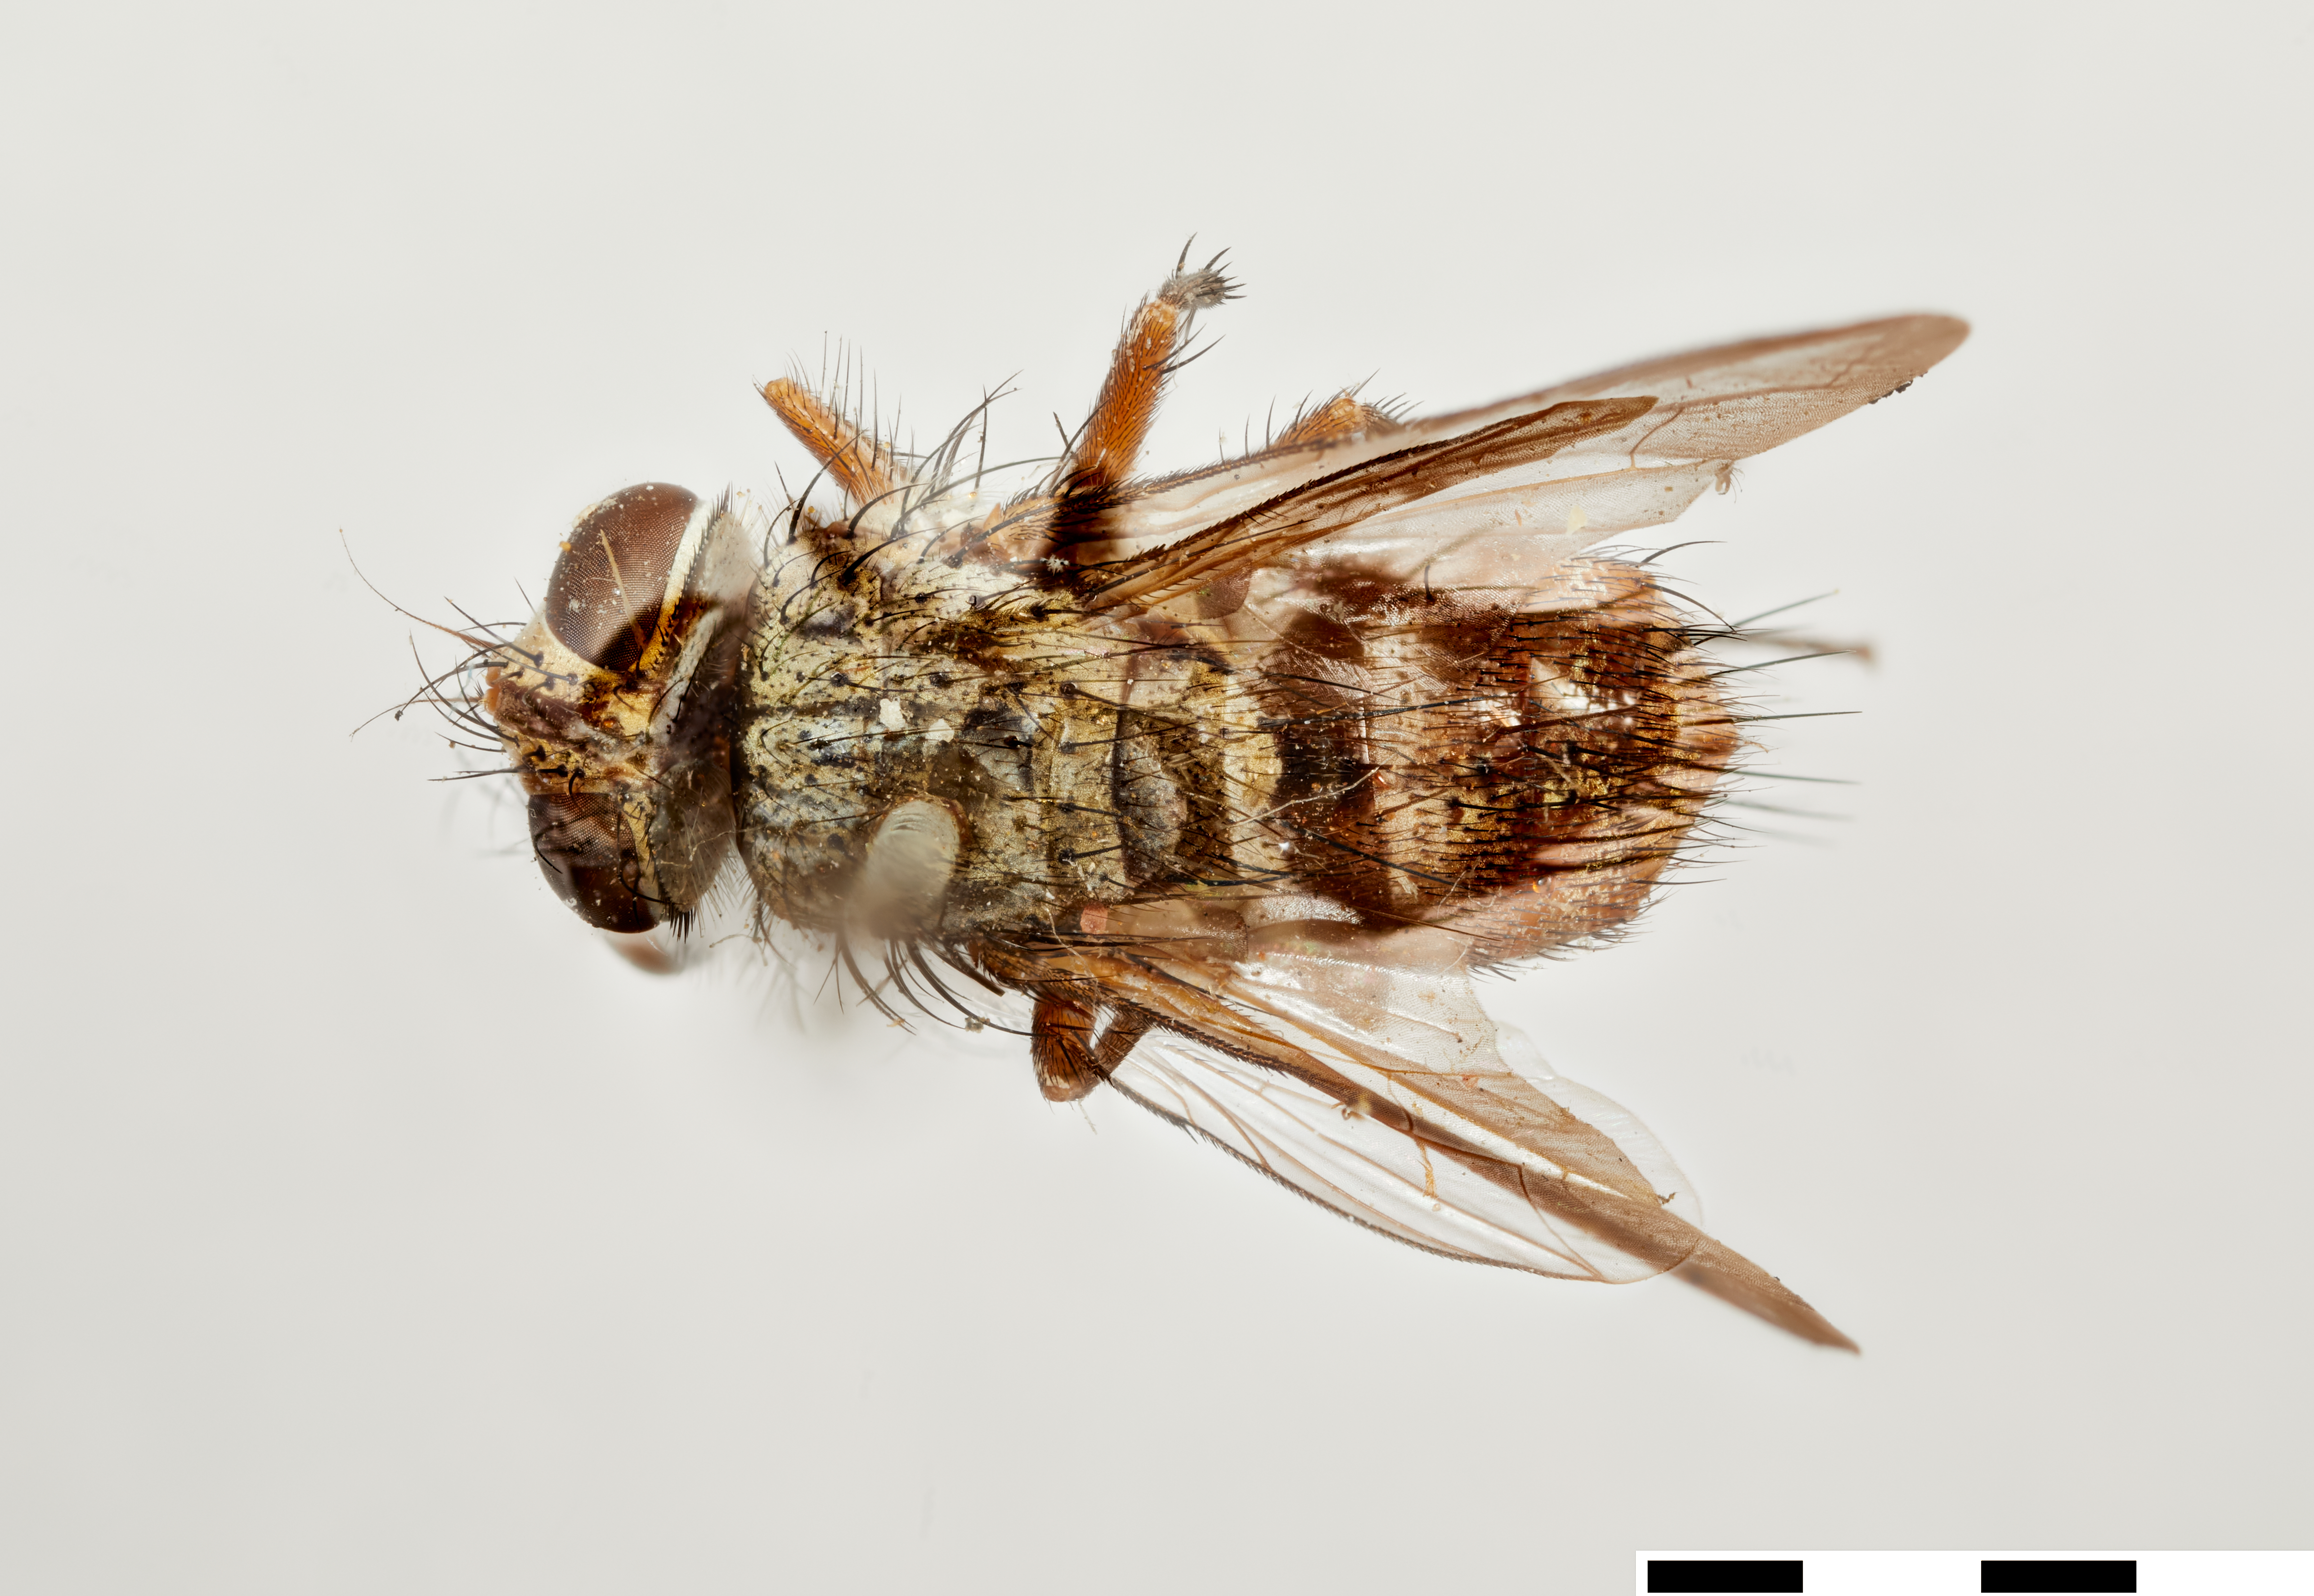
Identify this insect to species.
Zenillia angustivitta
